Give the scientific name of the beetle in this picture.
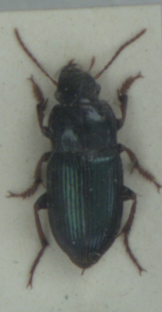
Harpalus rubripes
